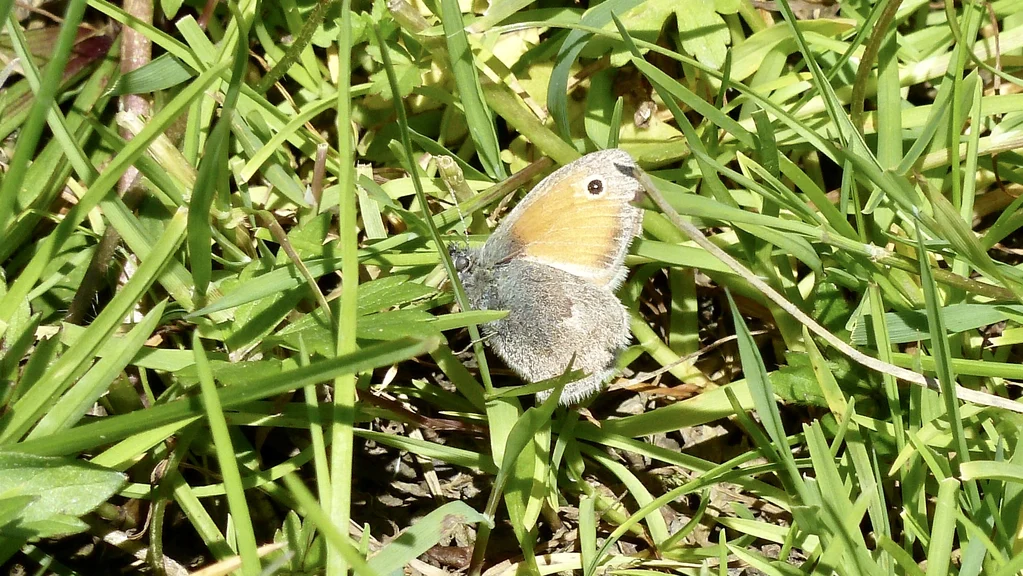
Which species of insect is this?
Coenonympha pamphilus
